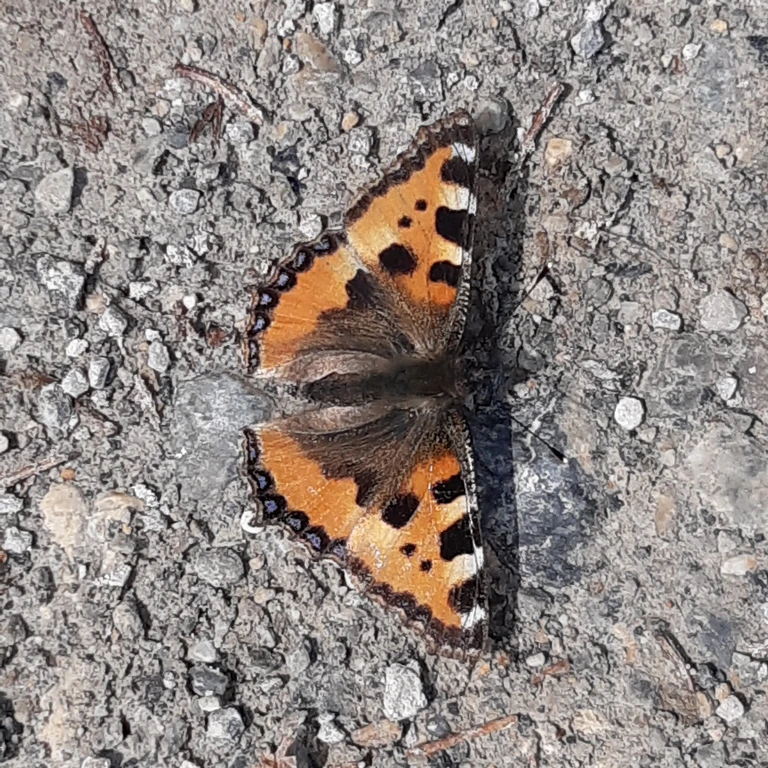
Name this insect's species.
Aglais urticae
